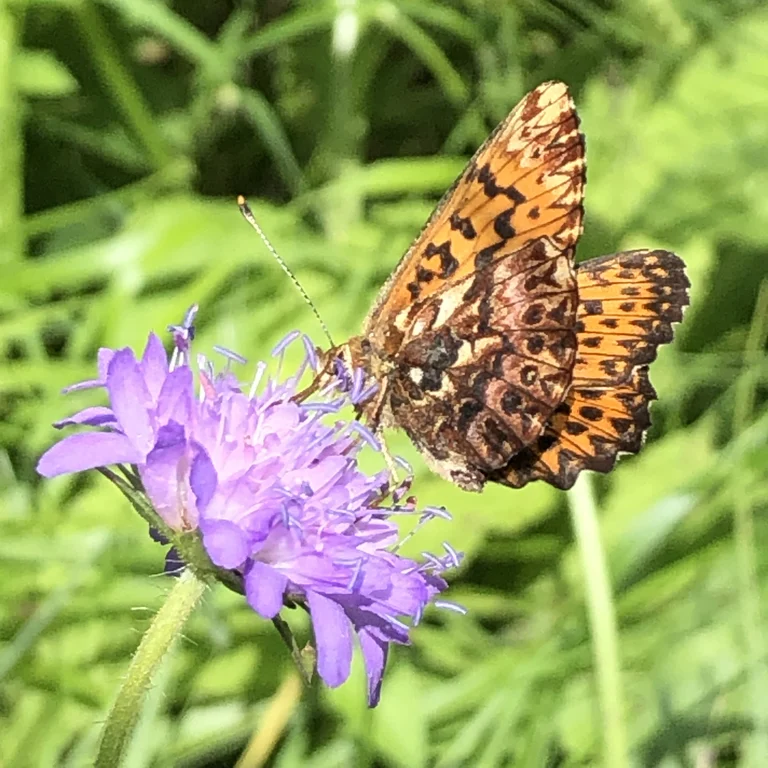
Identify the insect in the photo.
Boloria titania
